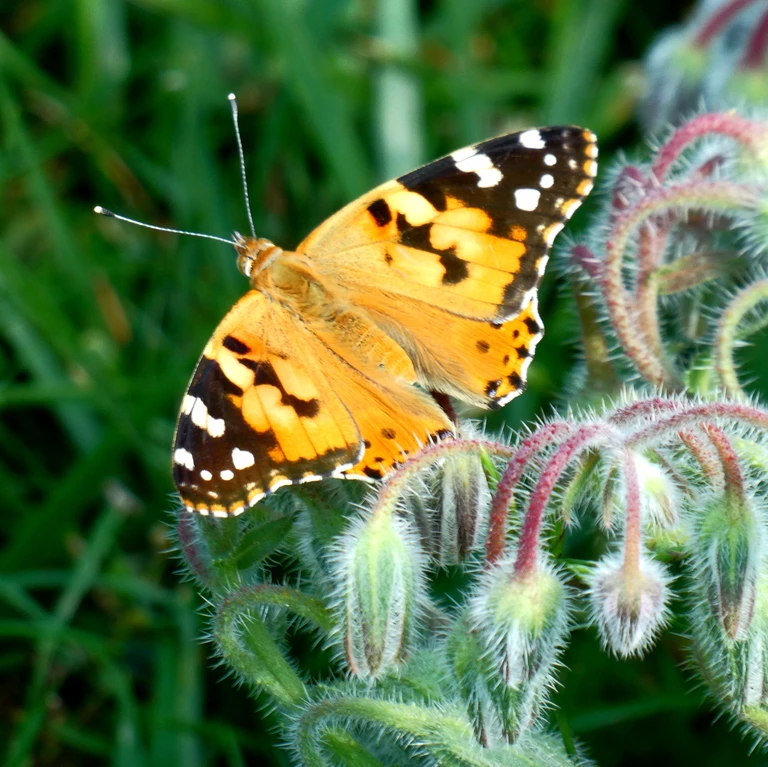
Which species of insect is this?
Vanessa cardui
